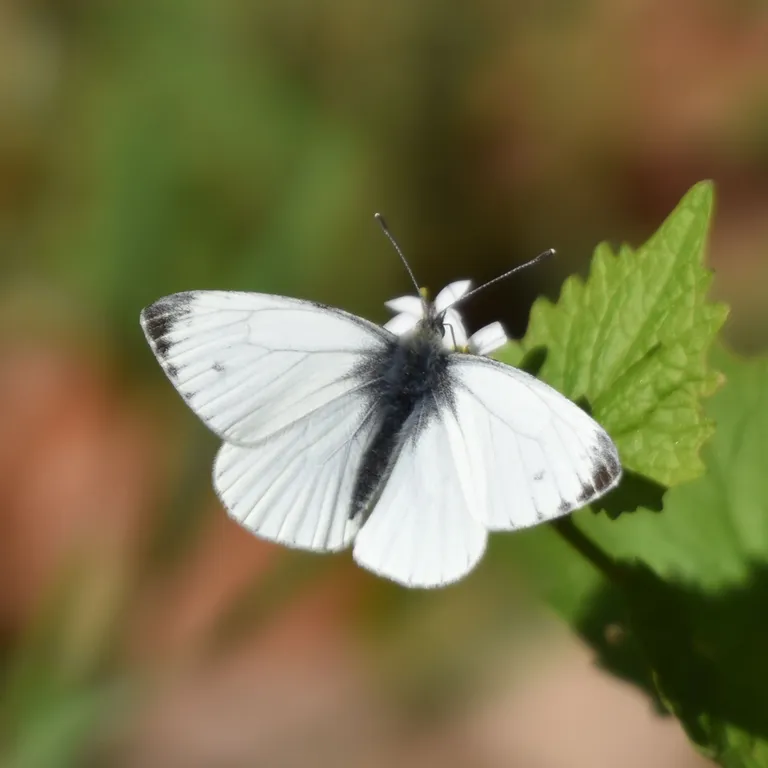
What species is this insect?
Pieris napi
